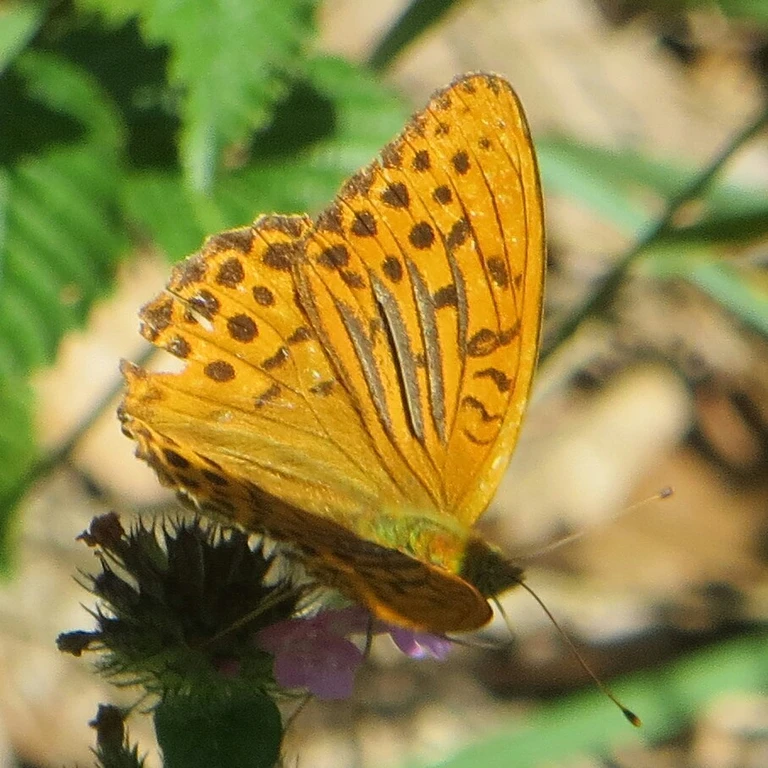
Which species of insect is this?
Argynnis paphia
